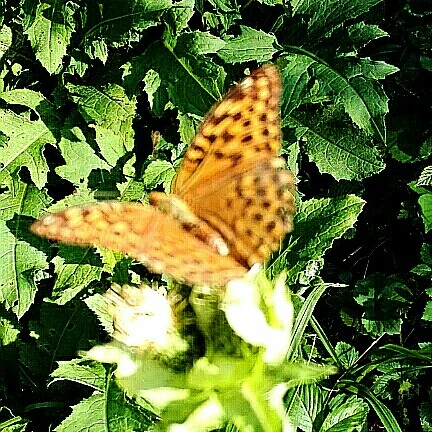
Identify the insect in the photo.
Argynnis paphia
